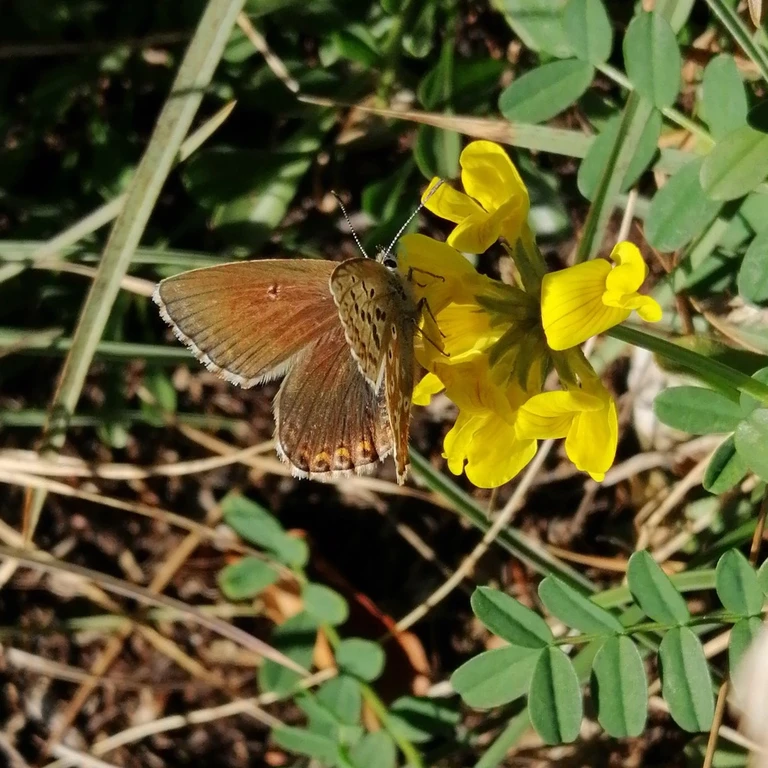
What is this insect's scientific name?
Lysandra coridon
